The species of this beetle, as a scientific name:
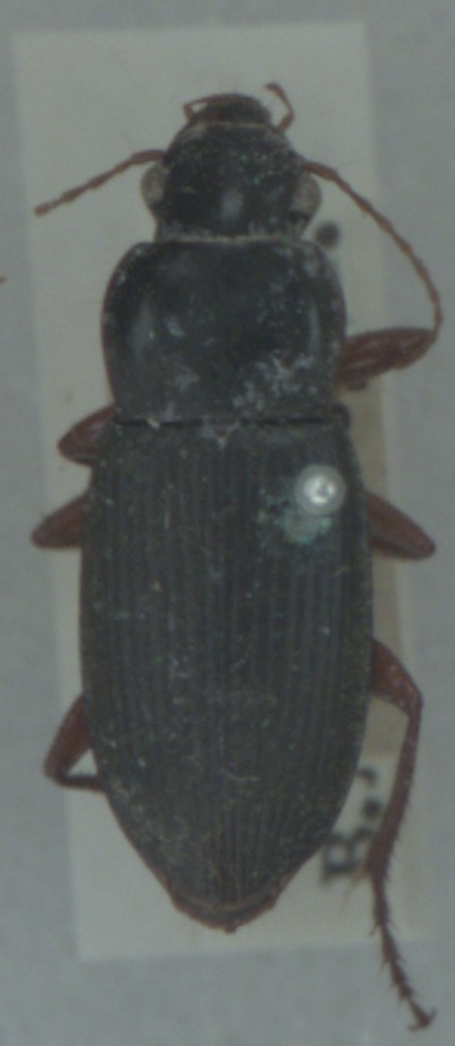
Harpalus rufipes
